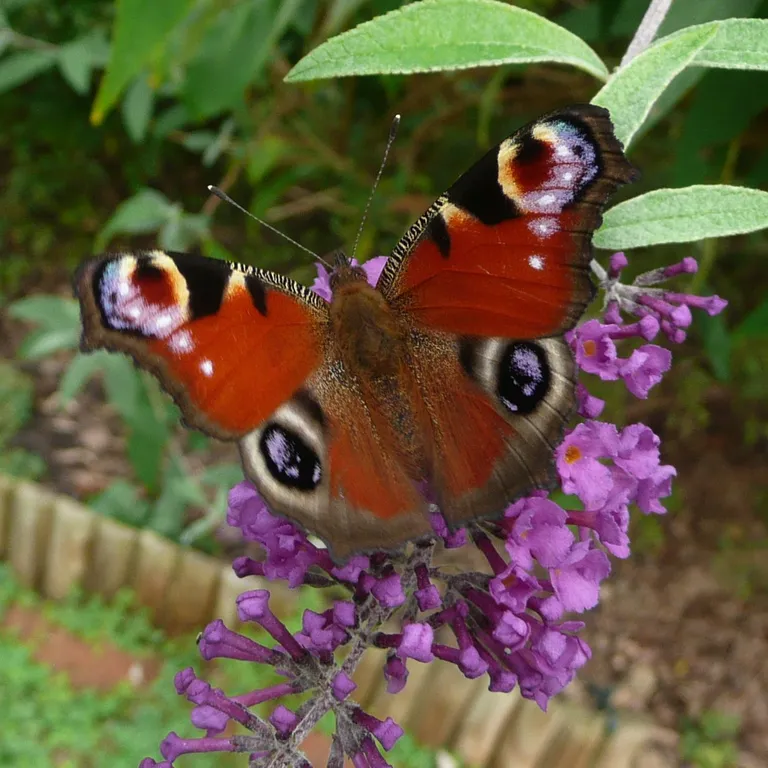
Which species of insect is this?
Aglais io
